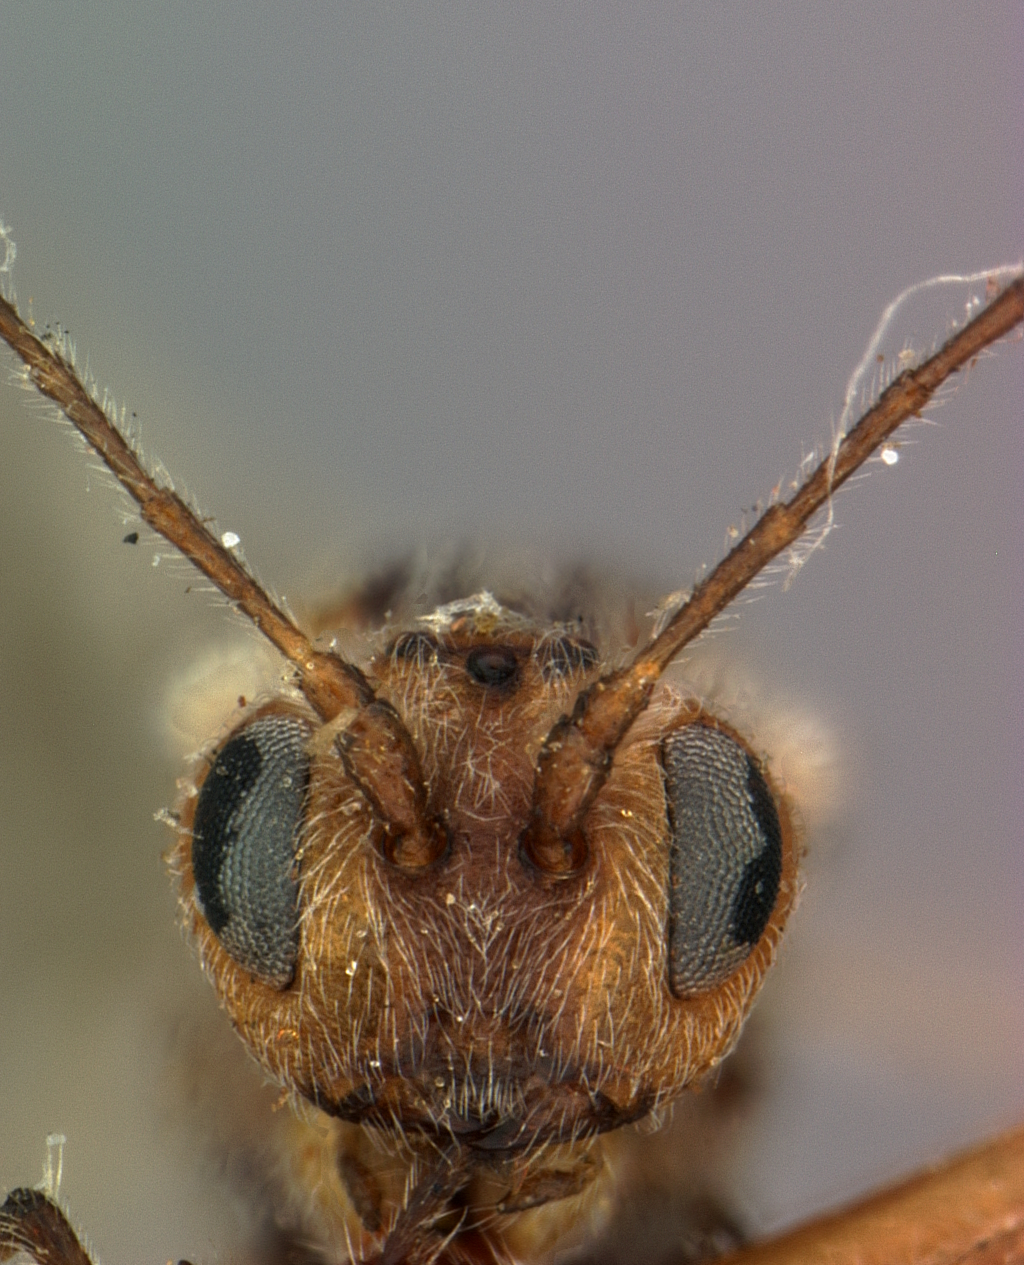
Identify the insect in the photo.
Dryophanta multipunctata
